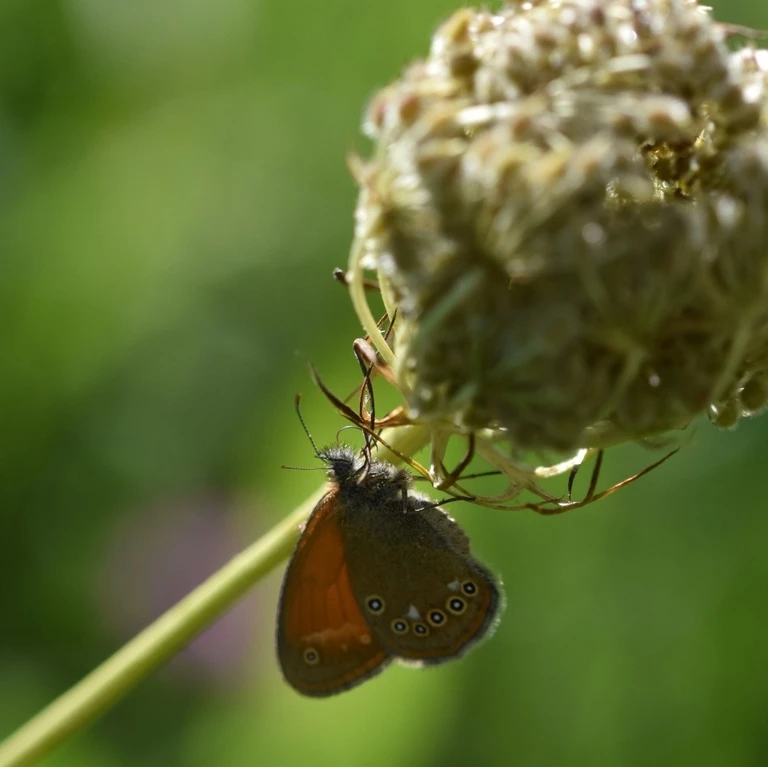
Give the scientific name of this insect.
Coenonympha glycerion (also Coenonympha iphis)
